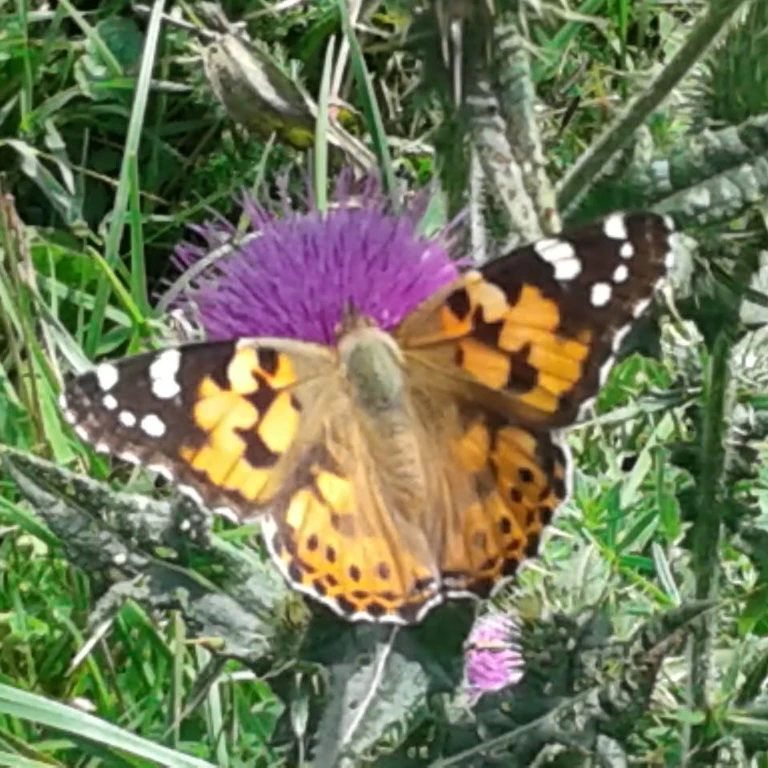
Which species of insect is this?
Vanessa cardui
